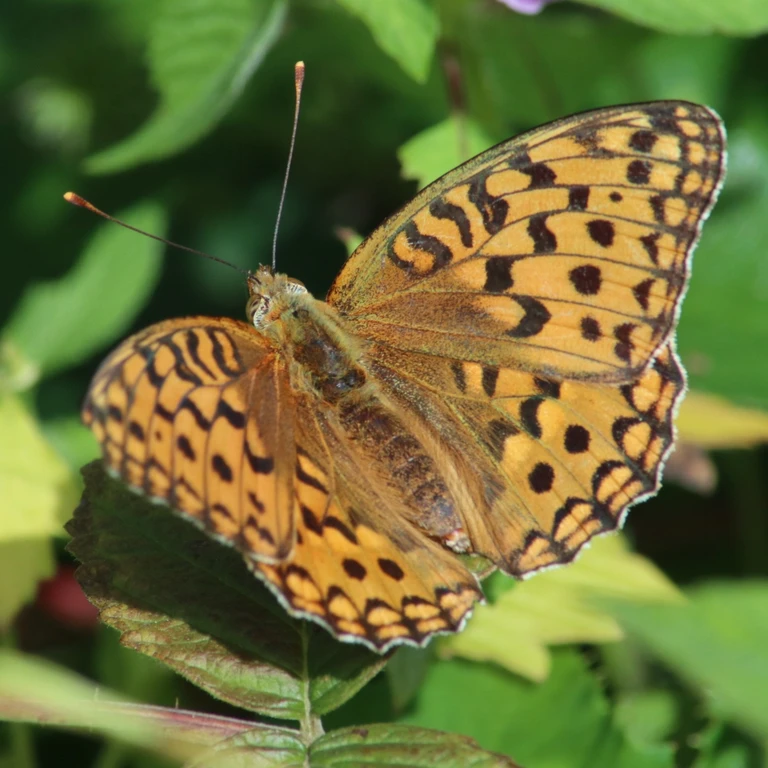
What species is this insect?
Fabriciana adippe
